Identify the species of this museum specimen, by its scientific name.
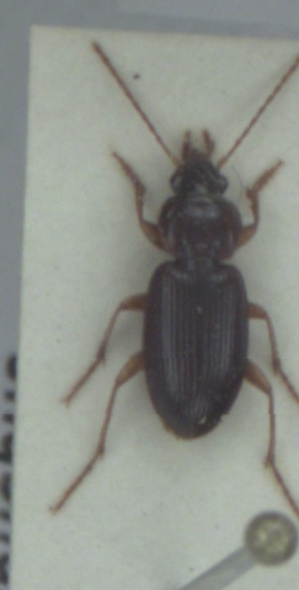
Synuchus vivalis
